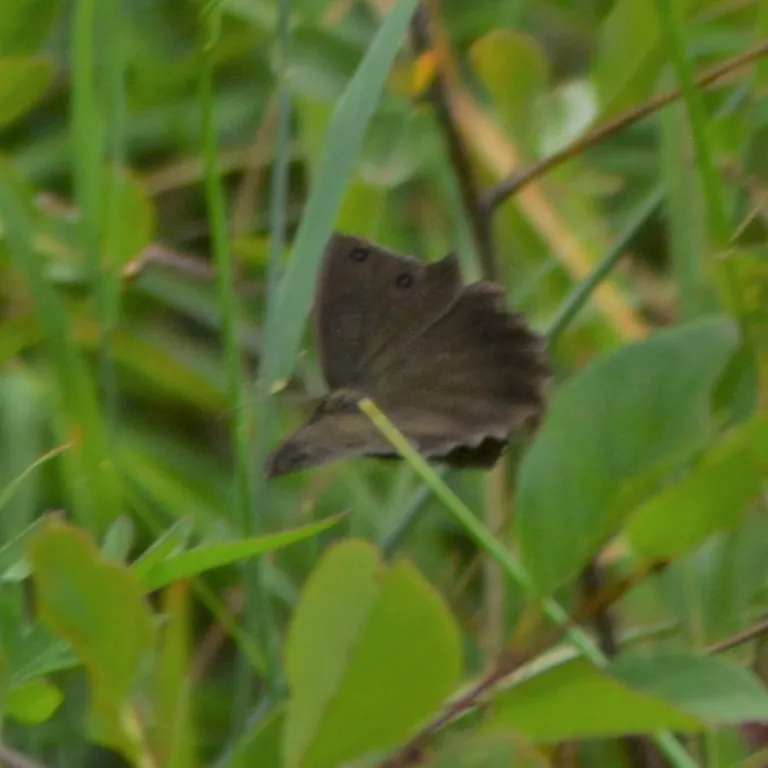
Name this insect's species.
Minois dryas
